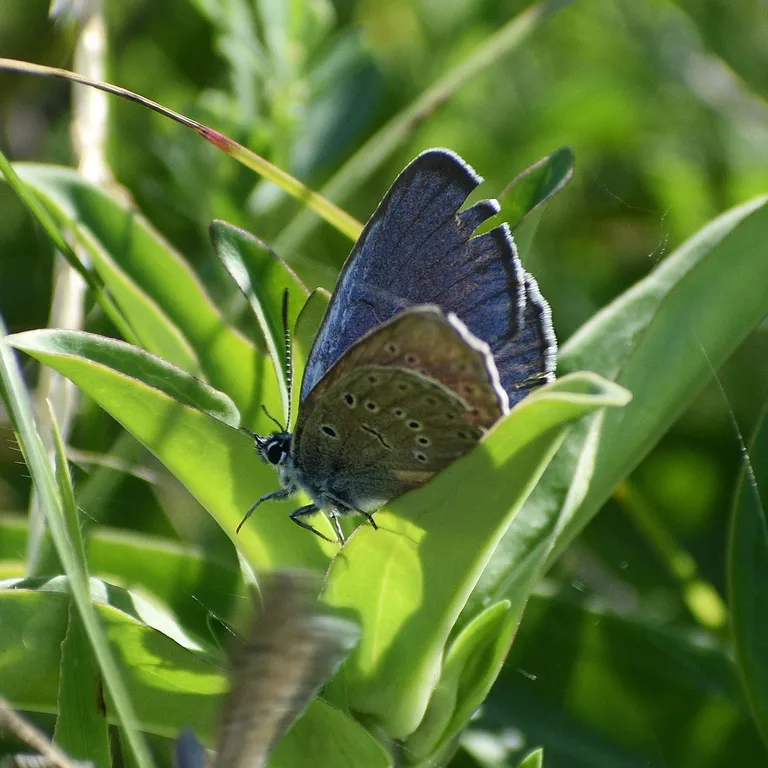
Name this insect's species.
Phengaris alcon/rebeli
